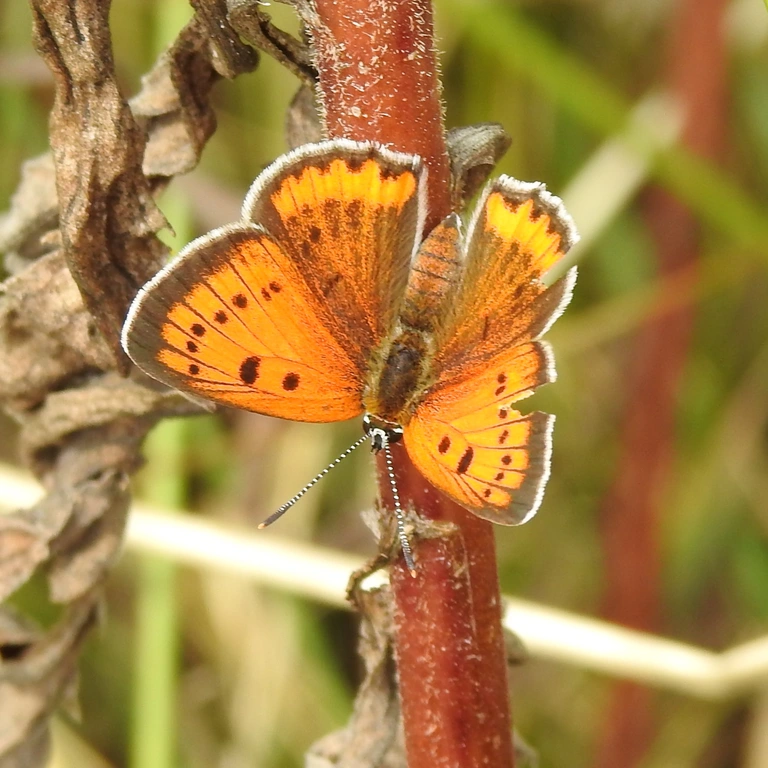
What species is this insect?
Lycaena dispar
